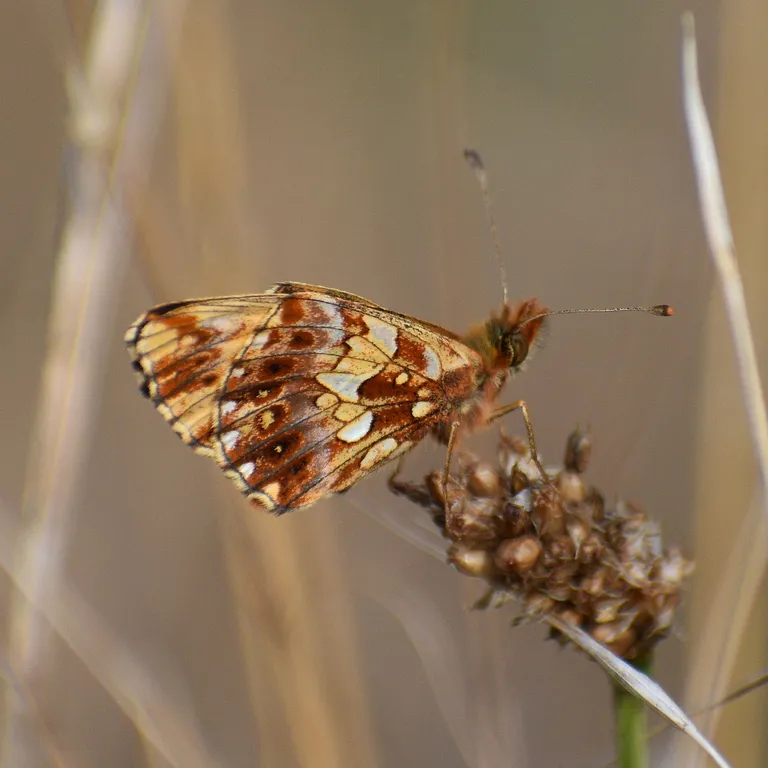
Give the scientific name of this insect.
Boloria dia
